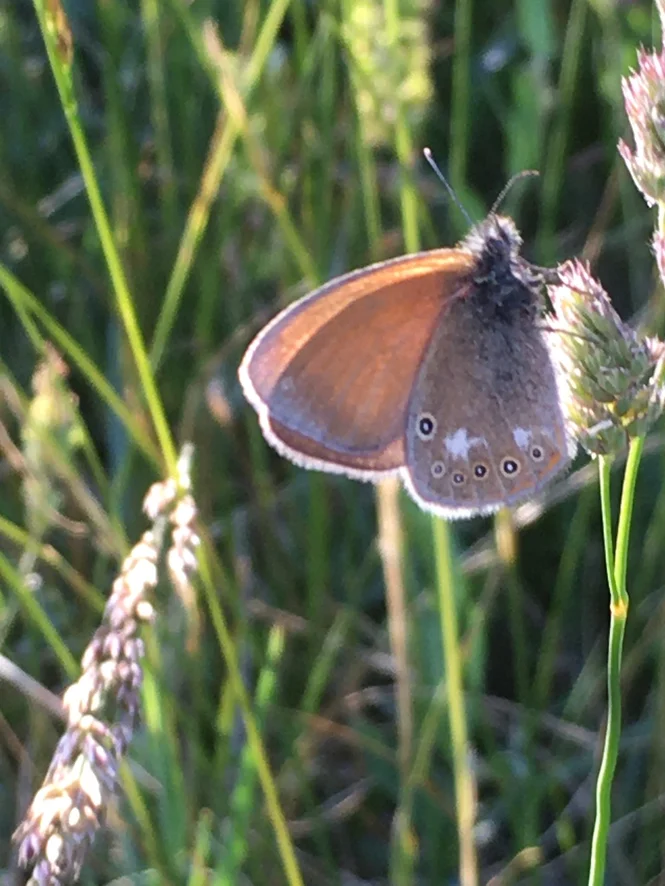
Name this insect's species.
Coenonympha glycerion (also Coenonympha iphis)
